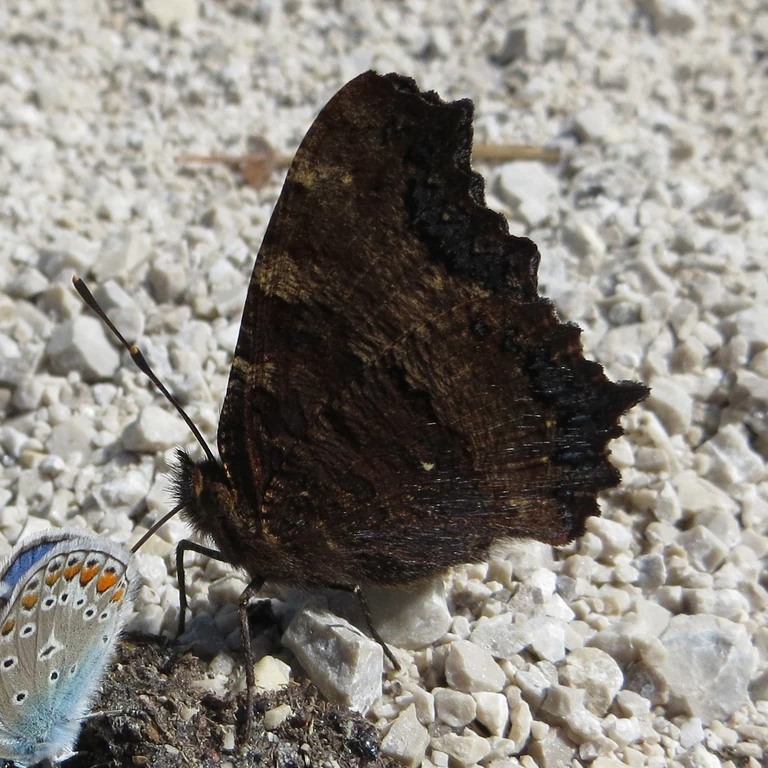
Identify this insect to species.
Aglais io
